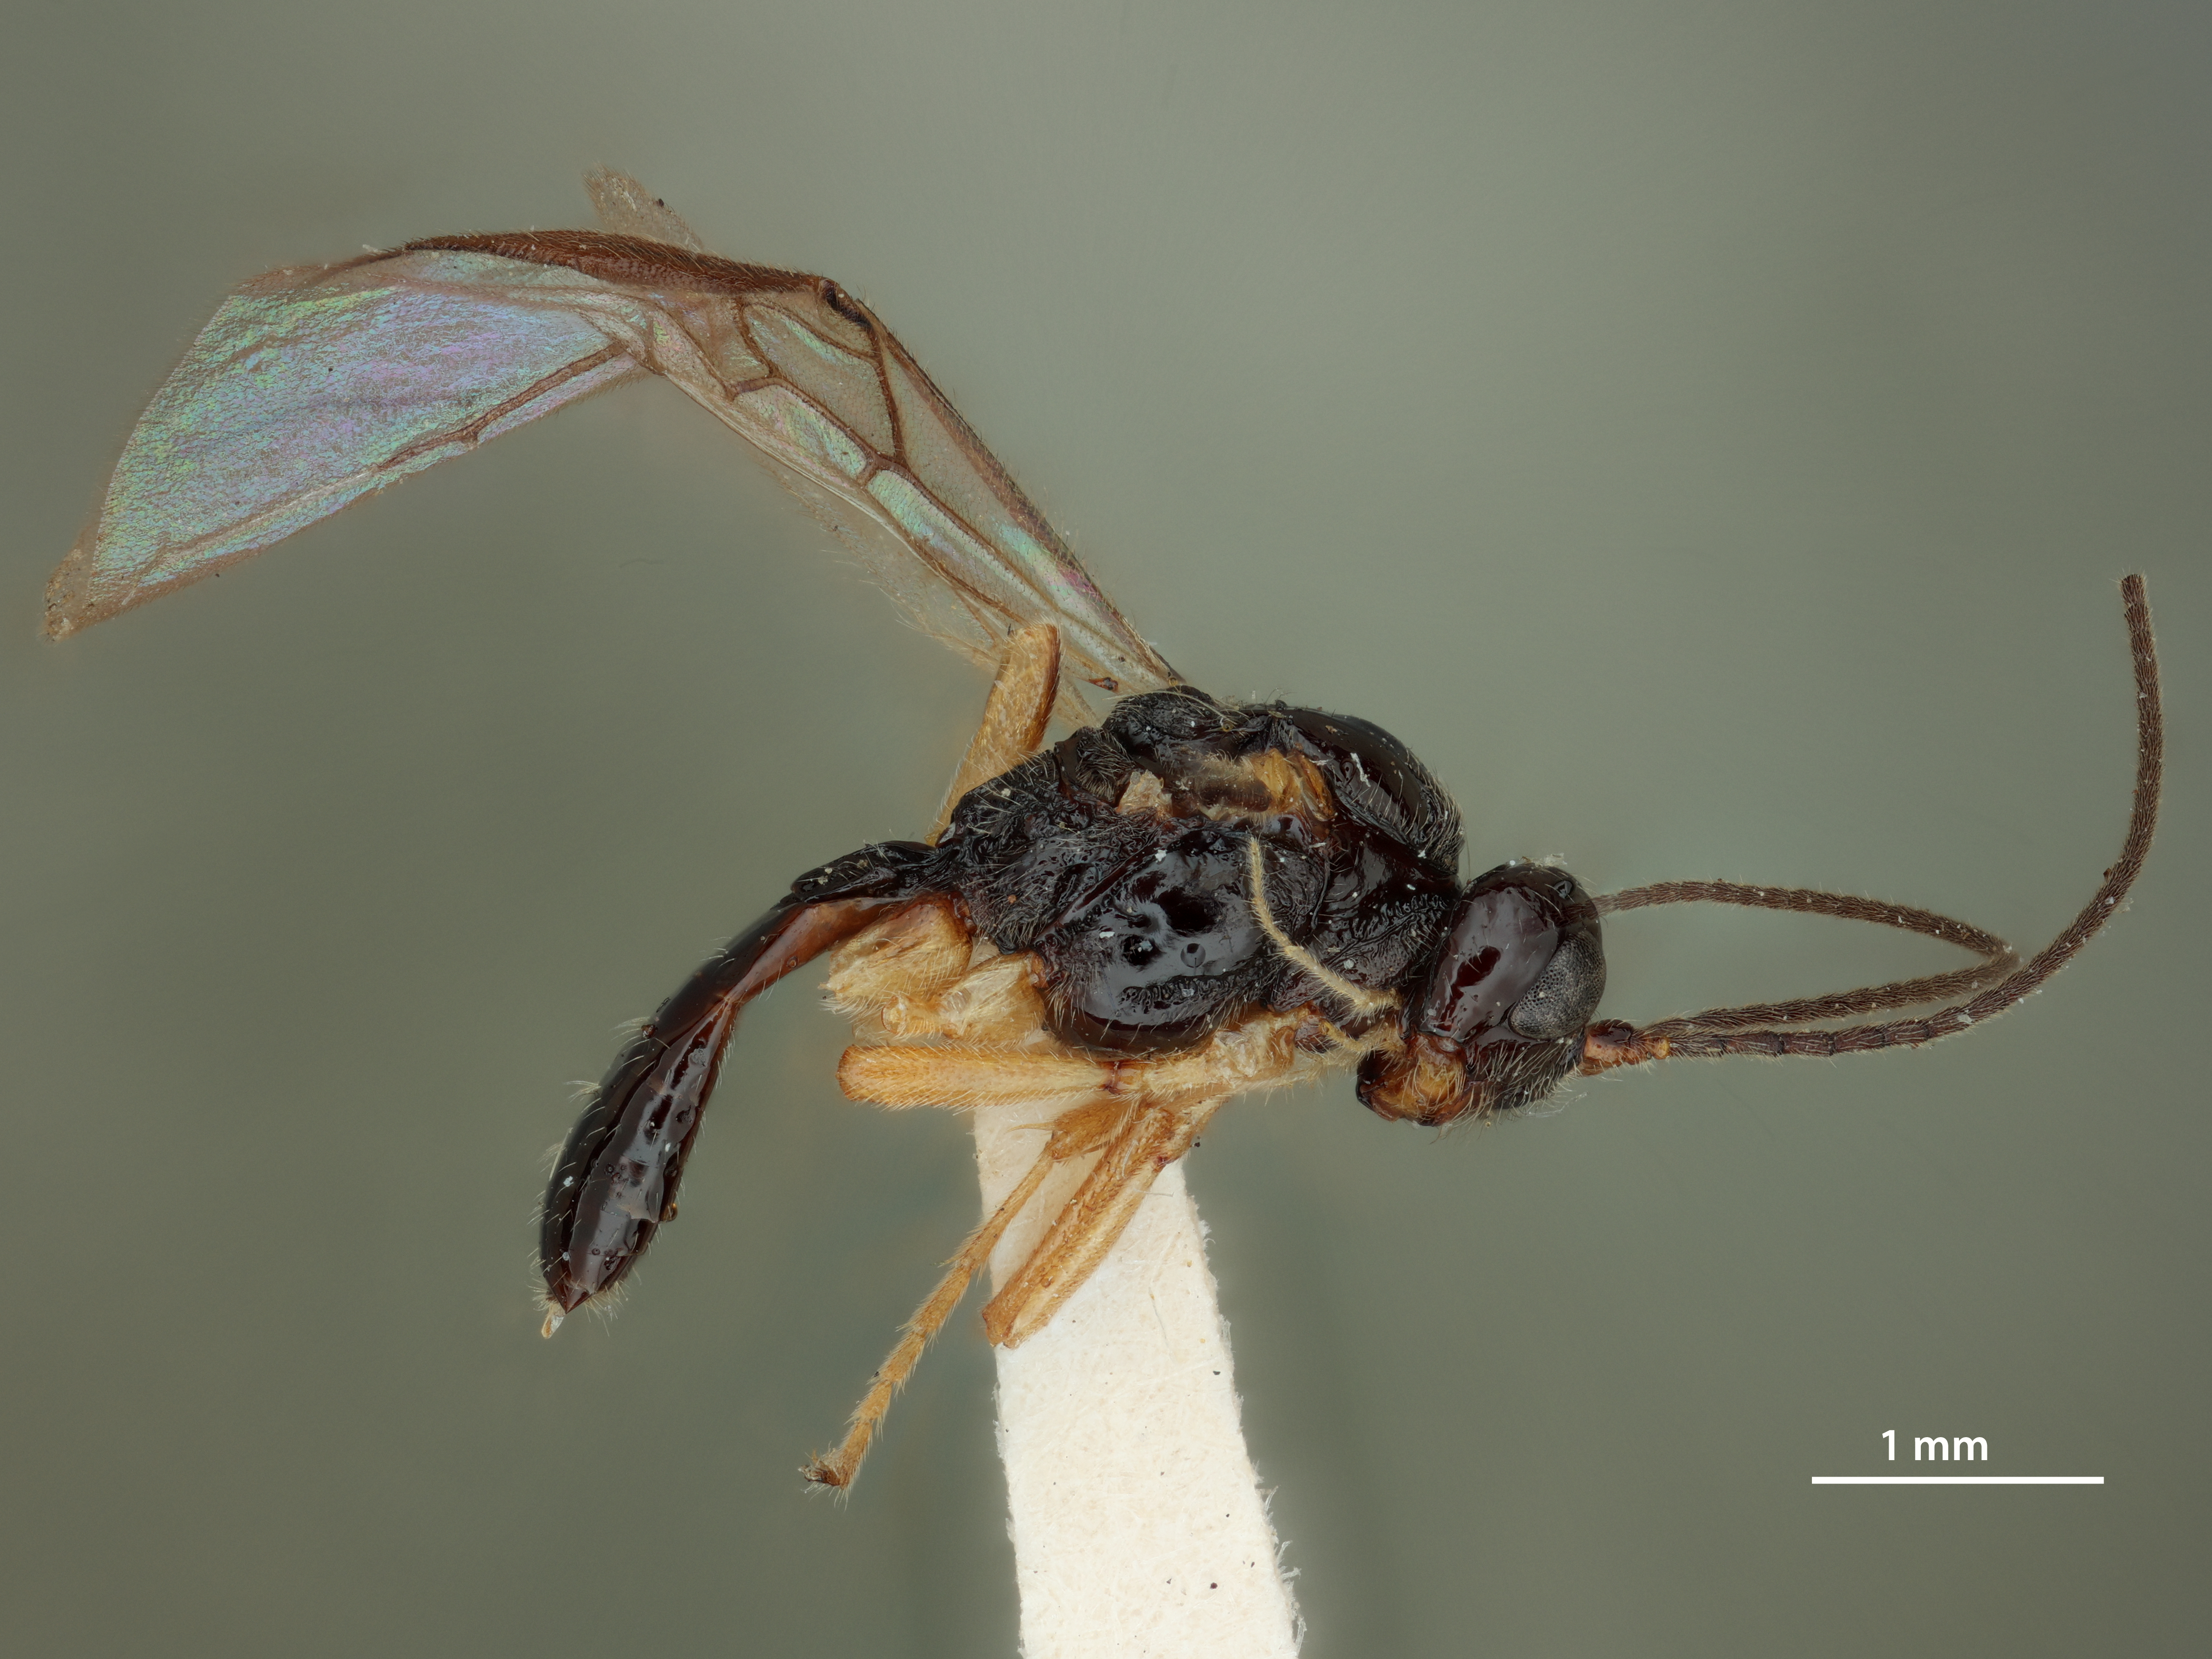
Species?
Opius distractus
